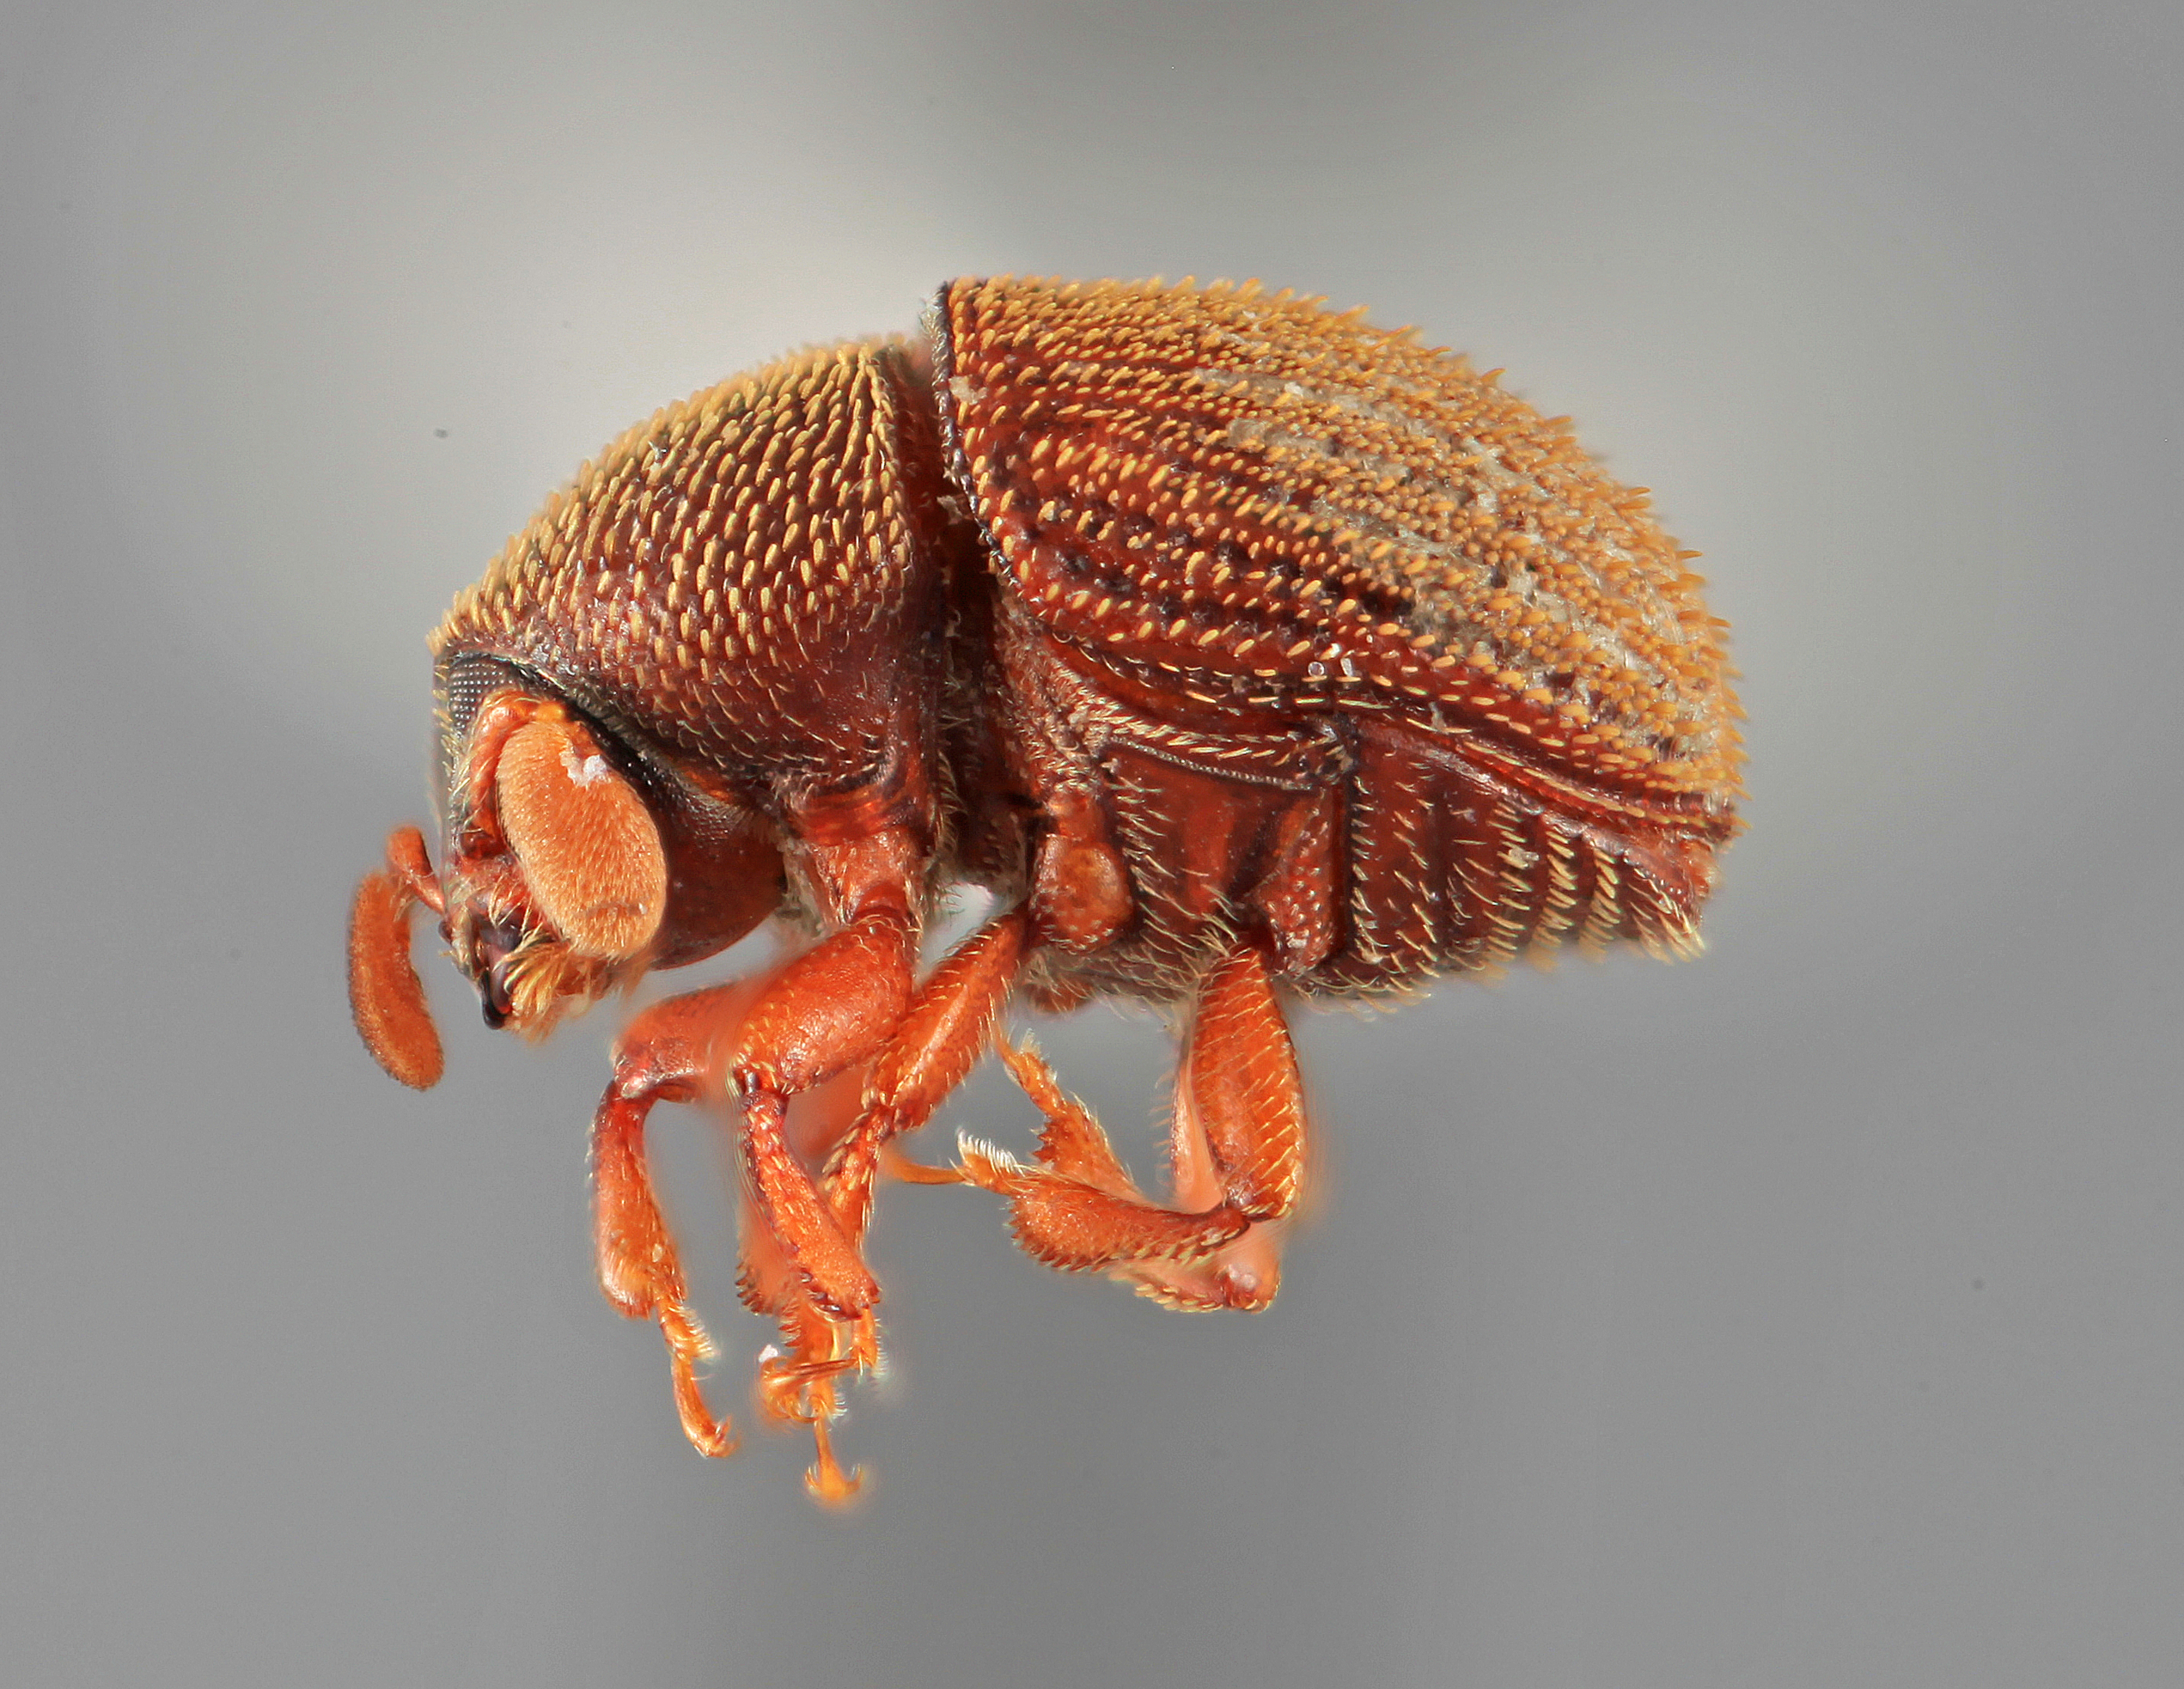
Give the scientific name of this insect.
Chramesus acacicolens
